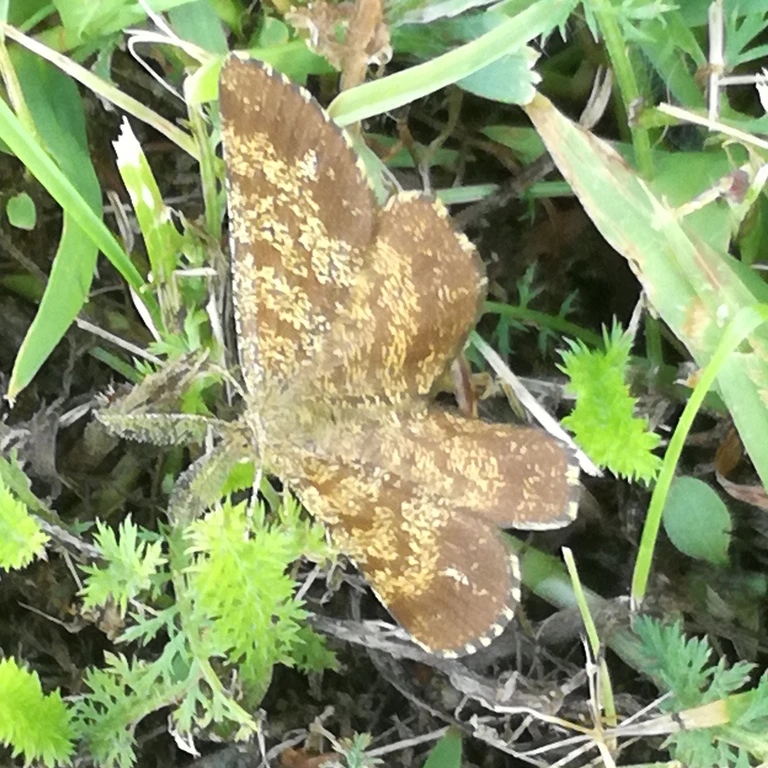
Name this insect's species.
Ematurga atomaria
